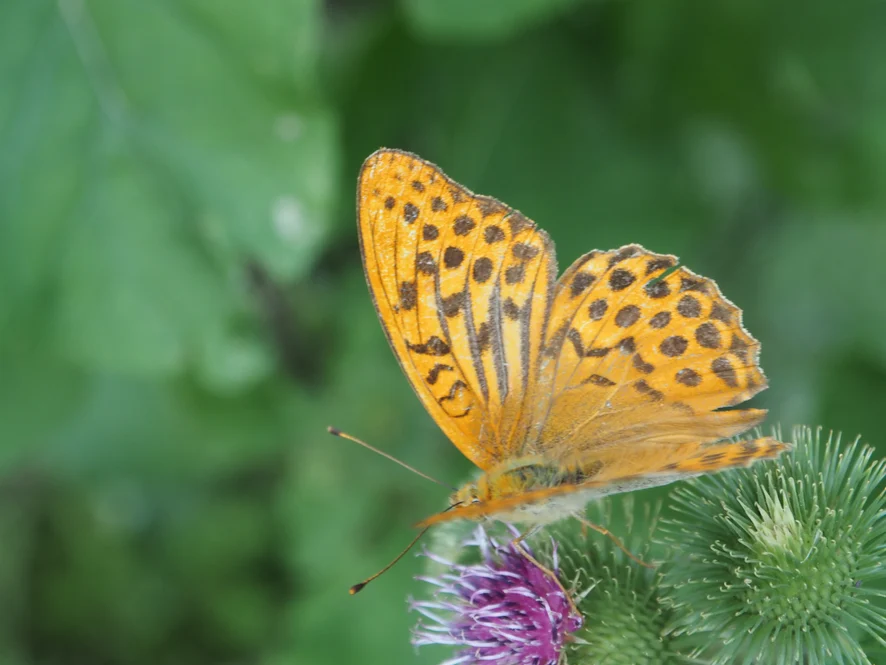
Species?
Argynnis paphia
